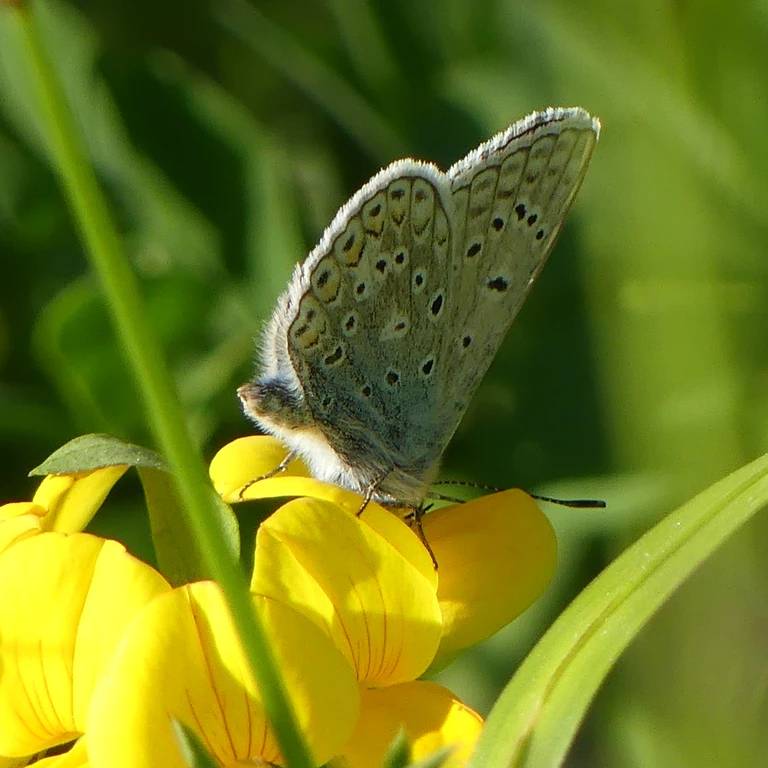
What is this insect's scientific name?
Polyommatus icarus
